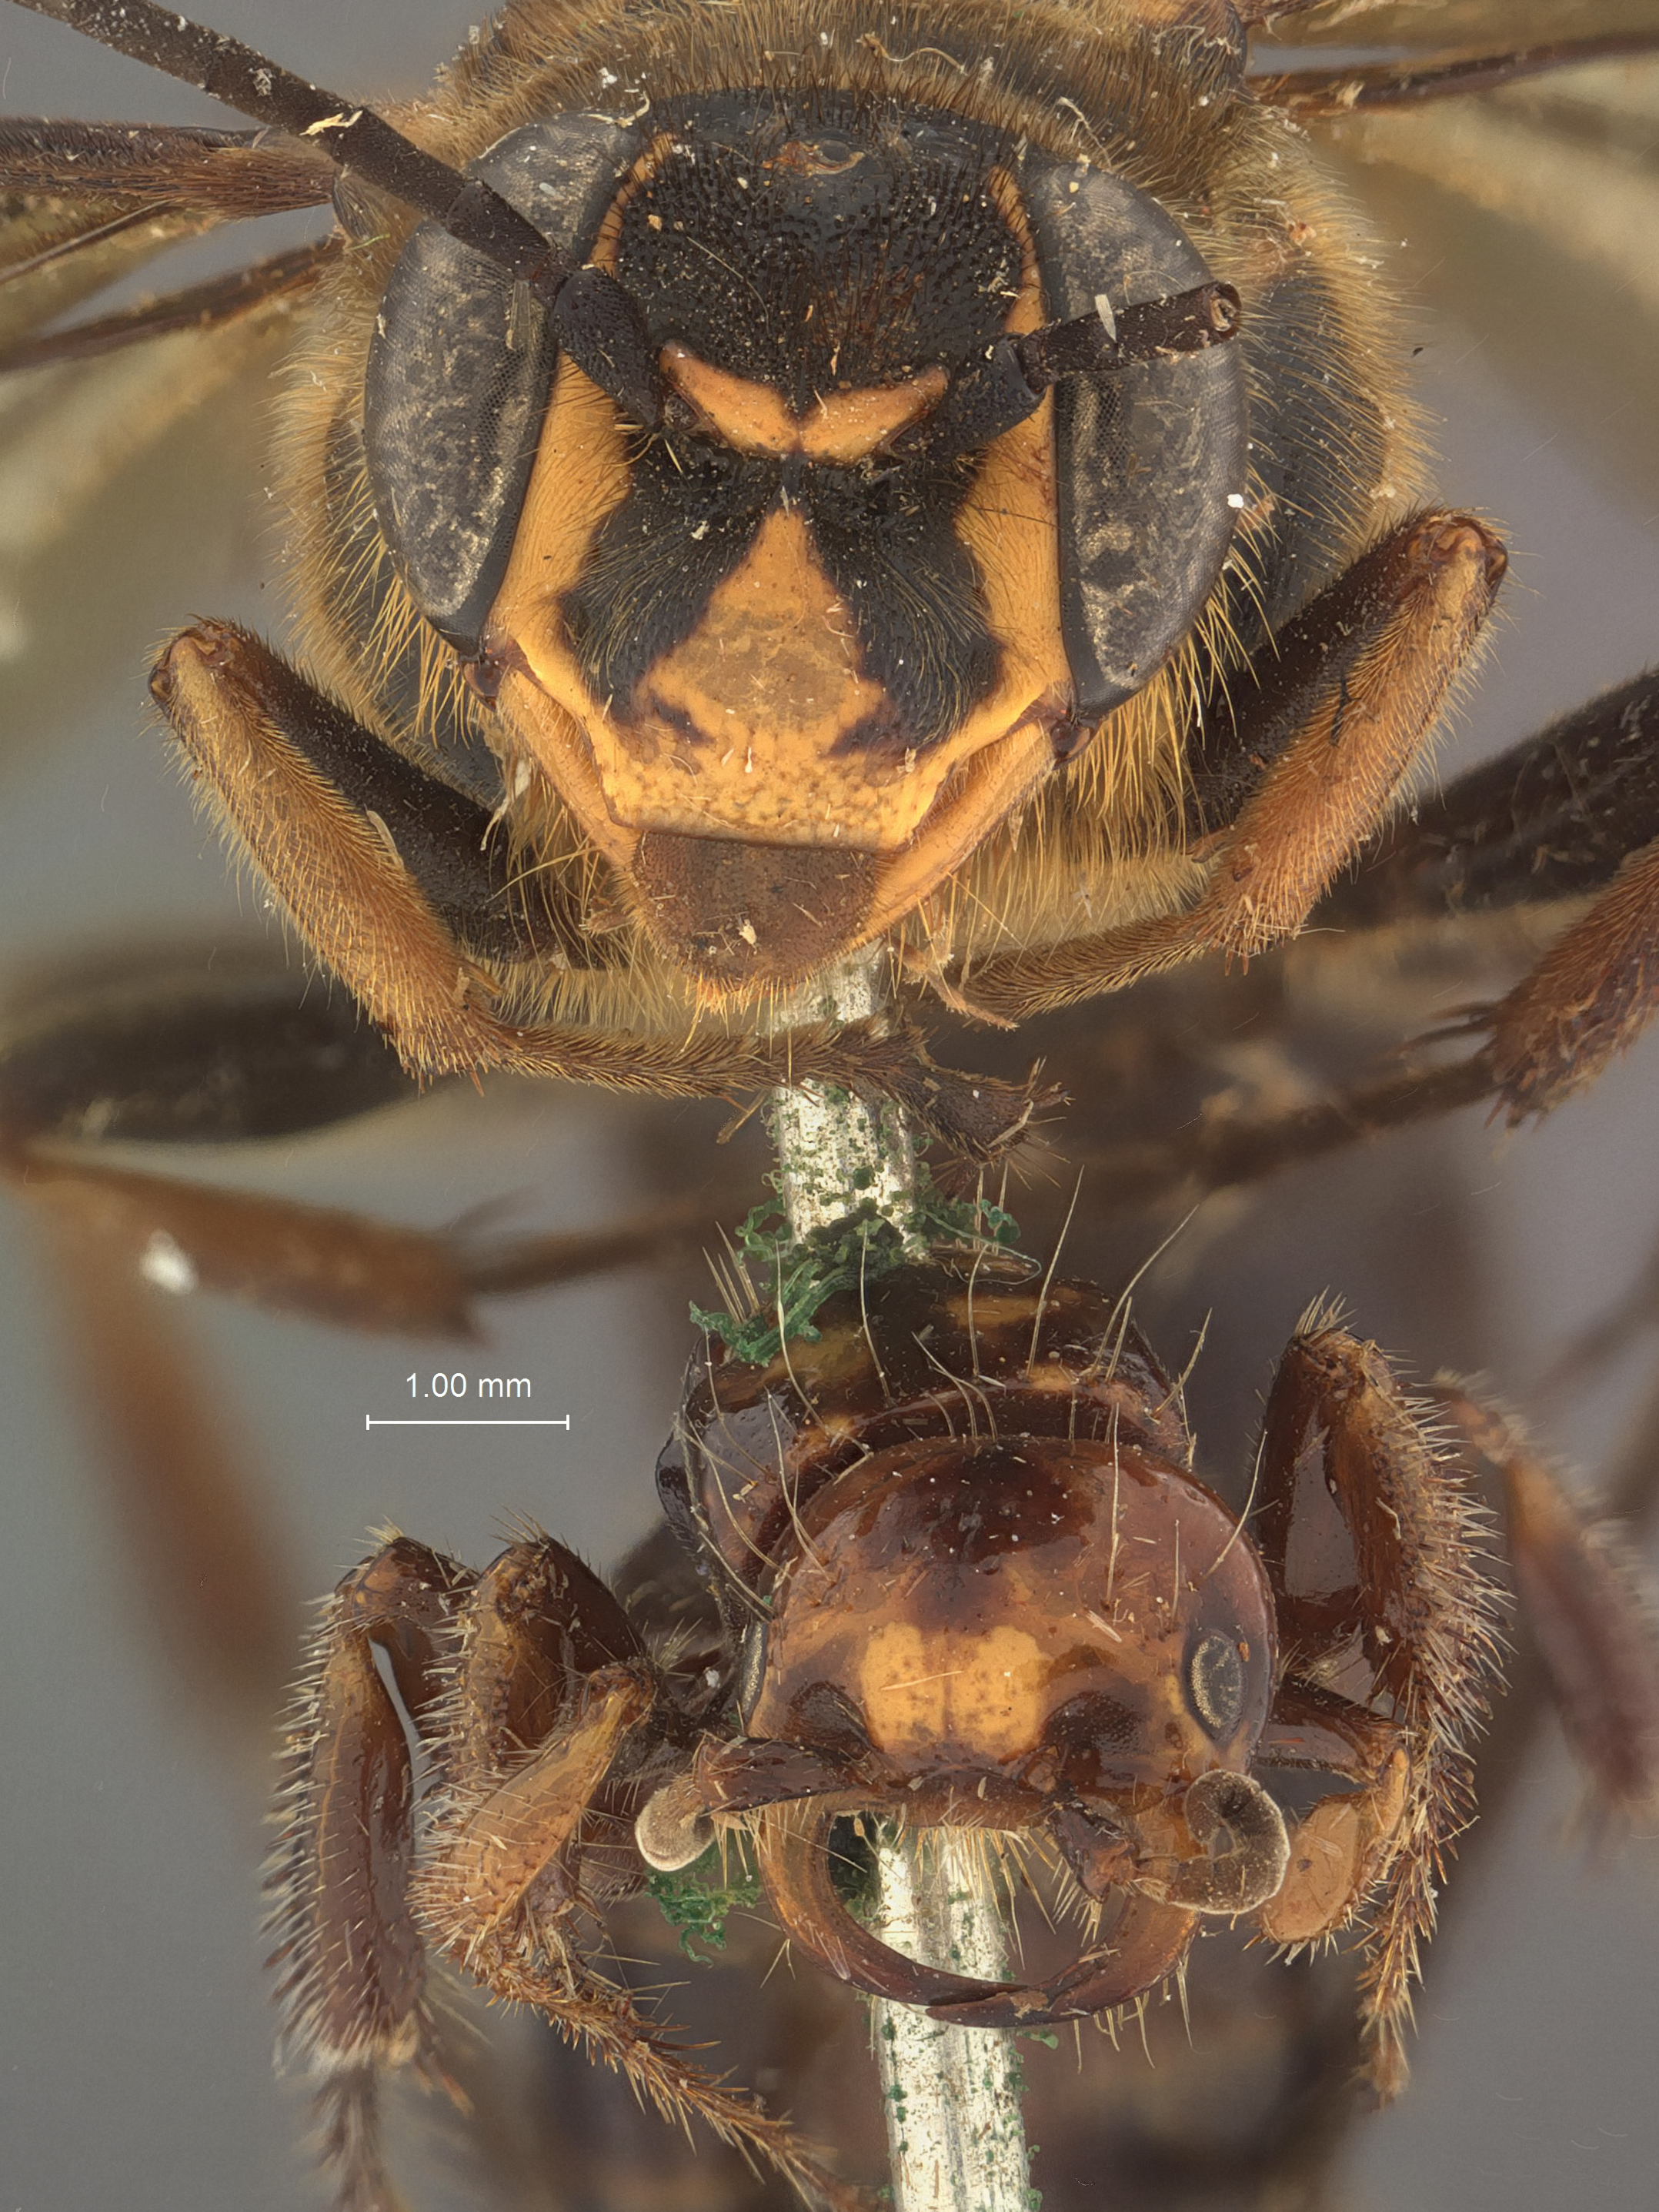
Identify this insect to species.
Zaspilothynnus cyaneiventris
